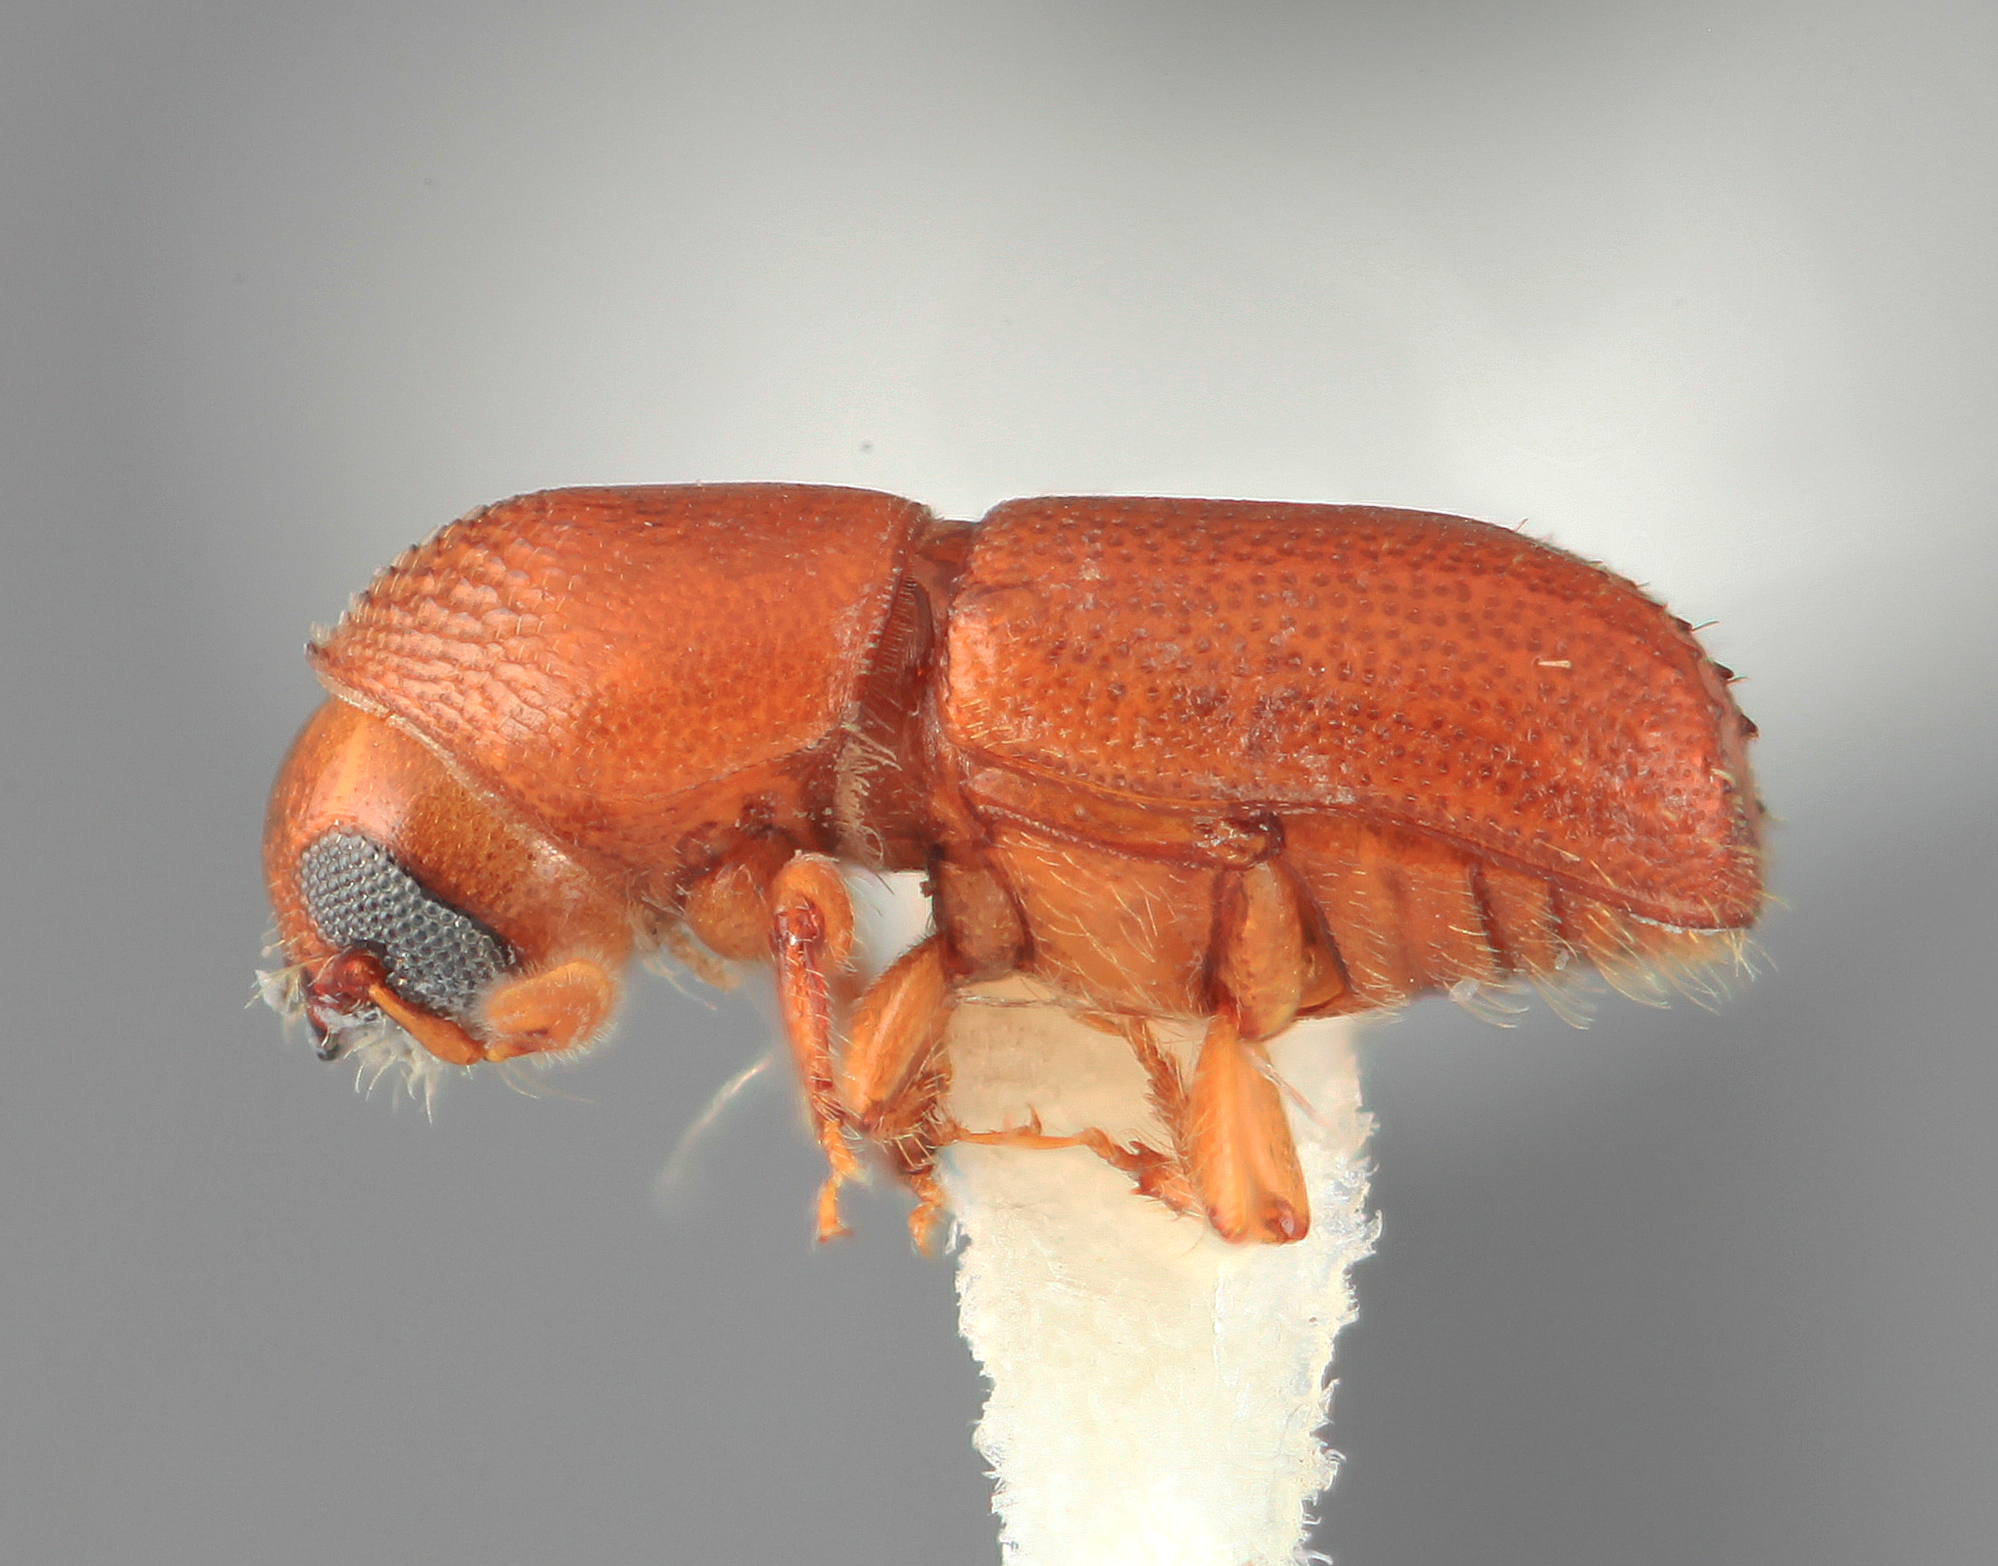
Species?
Araptus virolavorus
